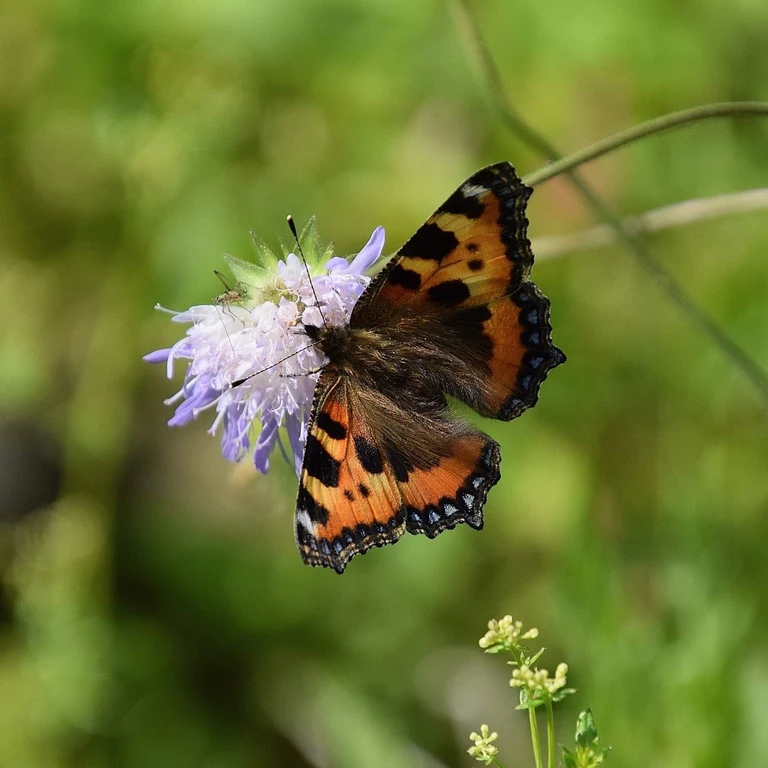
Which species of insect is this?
Aglais urticae
